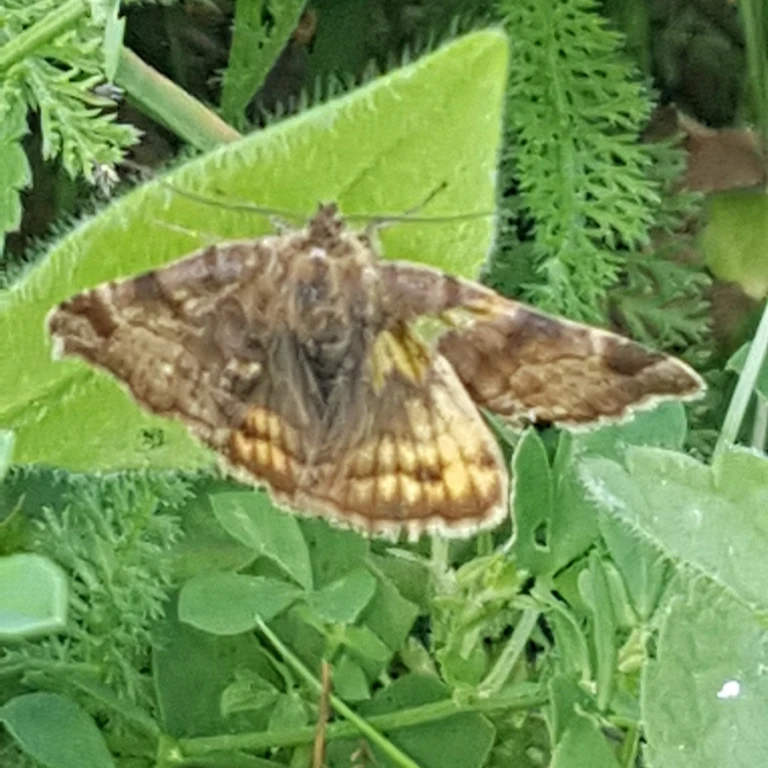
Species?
Euclidia glyphica
